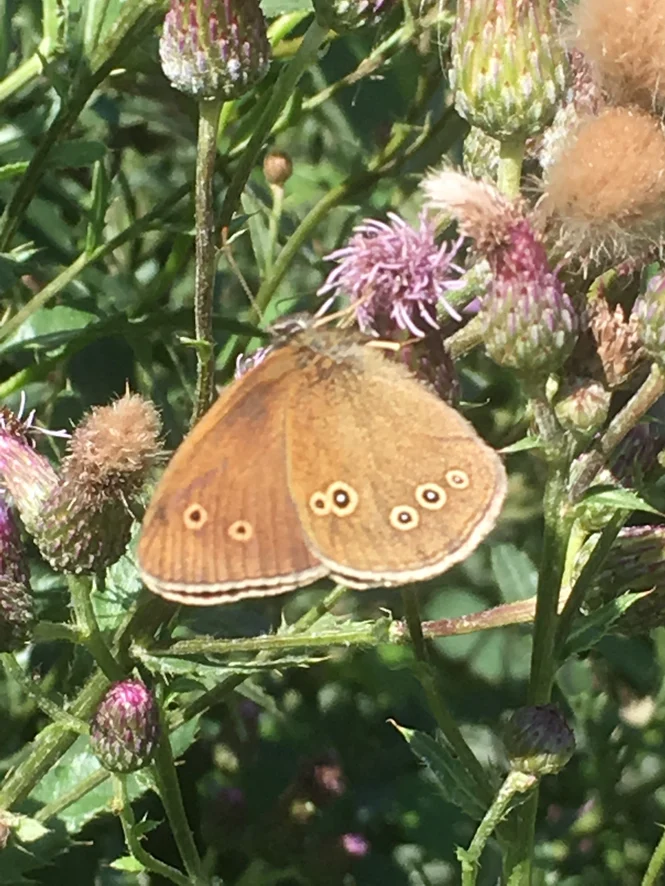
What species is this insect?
Aphantopus hyperantus
